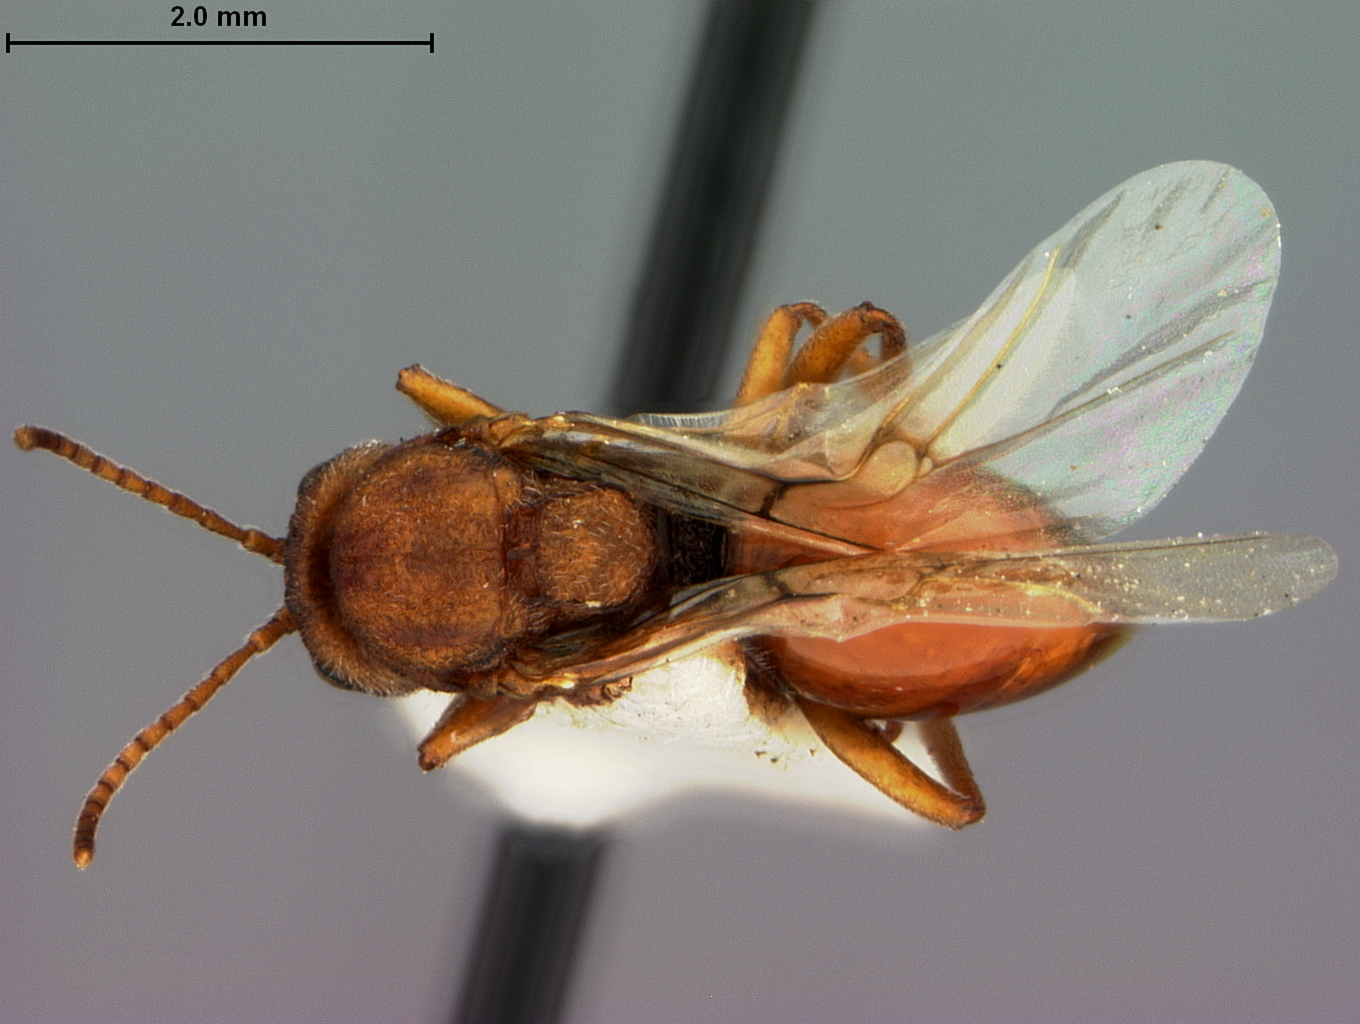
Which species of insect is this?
Callirhytis perrugosa
